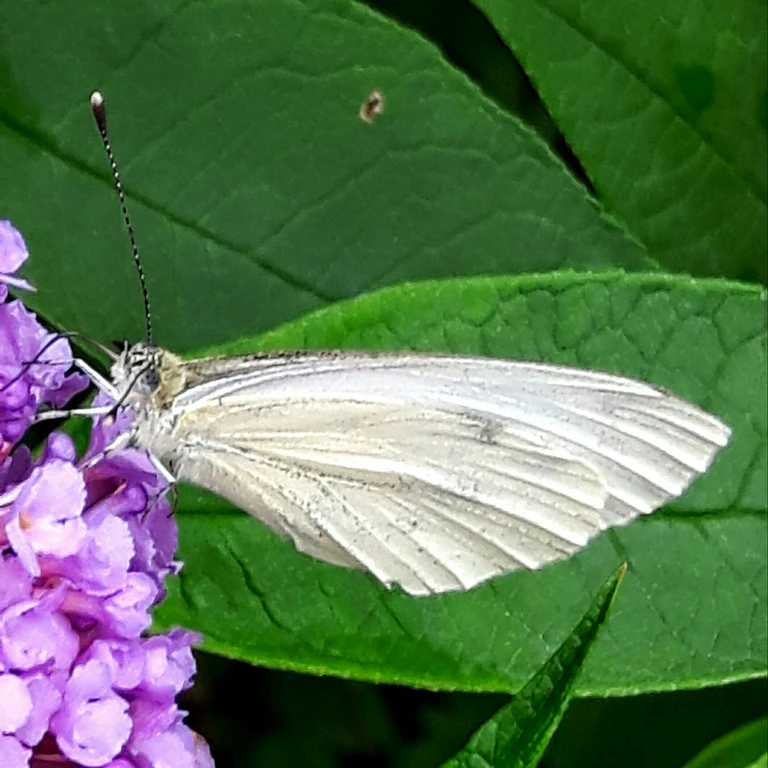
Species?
Pieris napi
